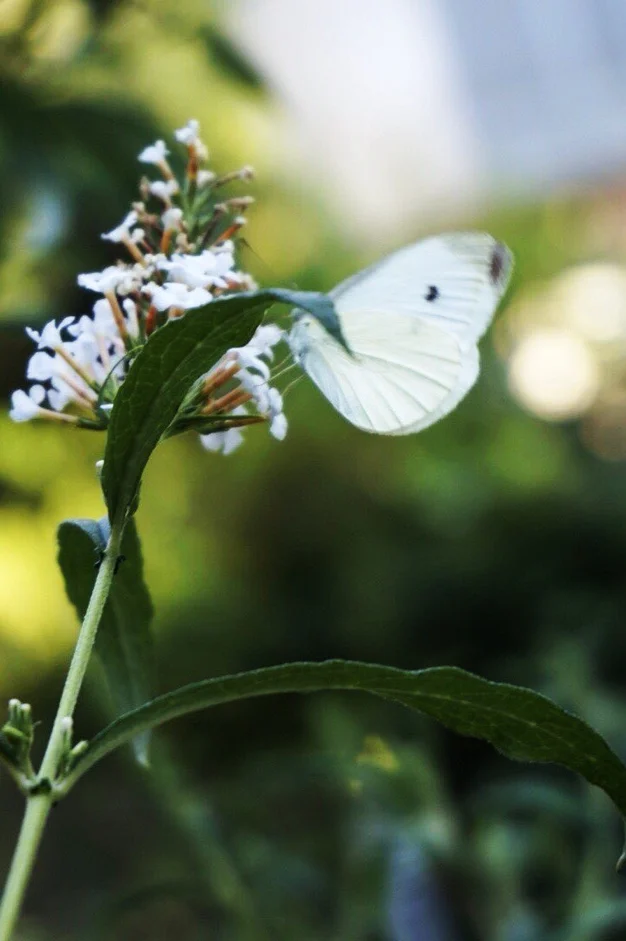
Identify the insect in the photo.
Pieris rapae
